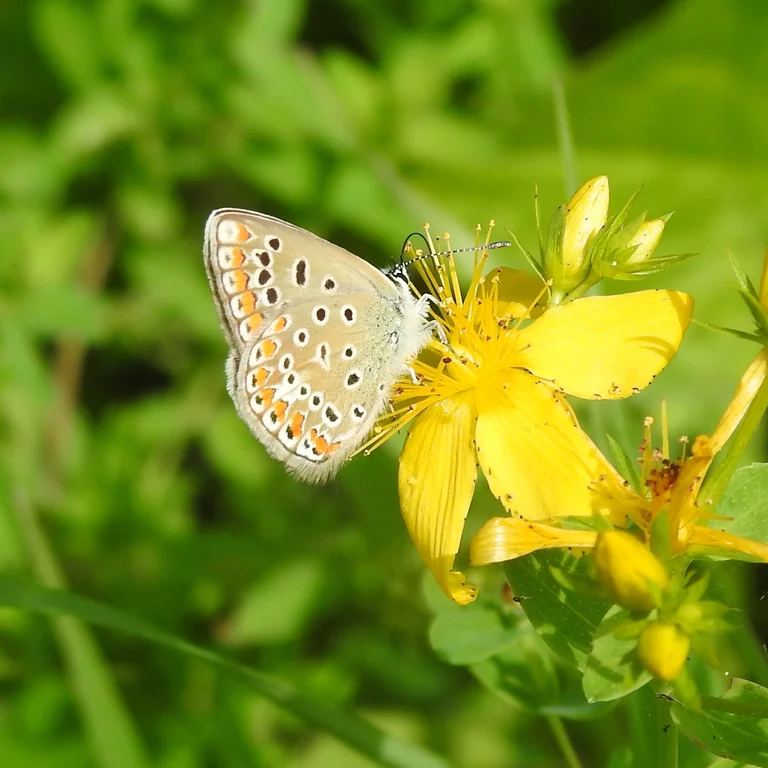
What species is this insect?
Polyommatus icarus
